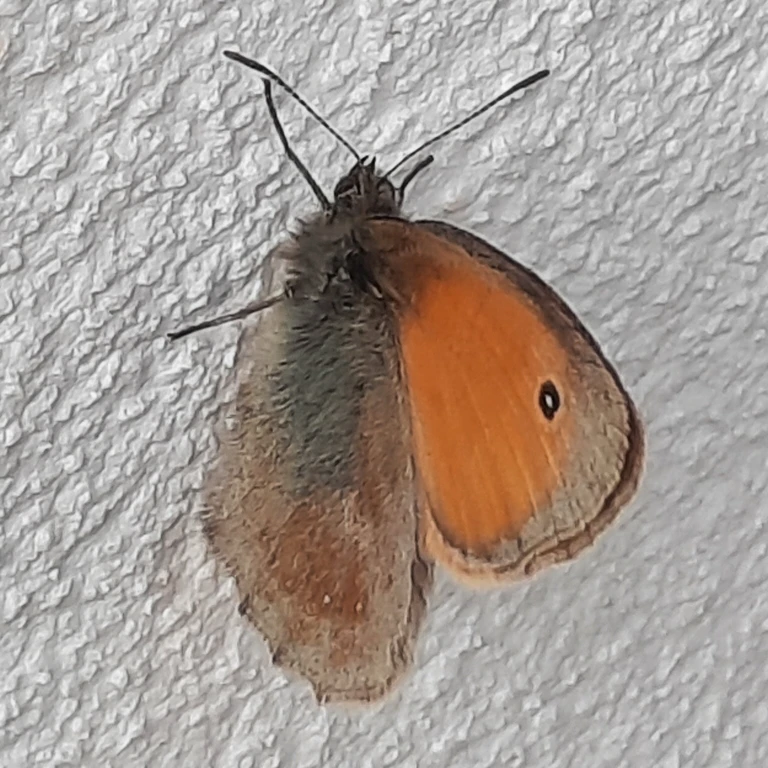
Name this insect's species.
Coenonympha pamphilus
